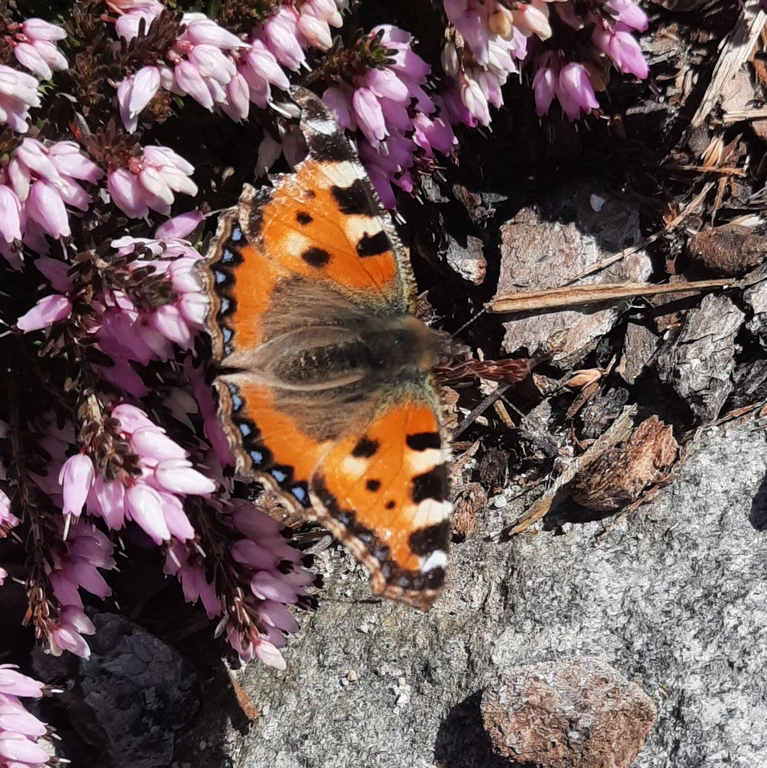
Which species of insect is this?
Aglais urticae
